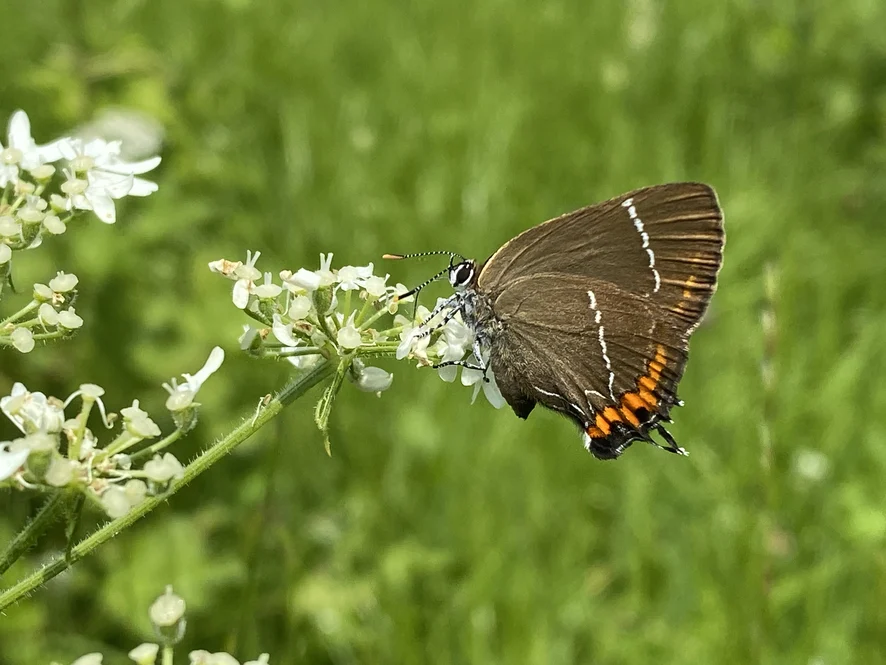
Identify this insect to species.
Satyrium w-album
